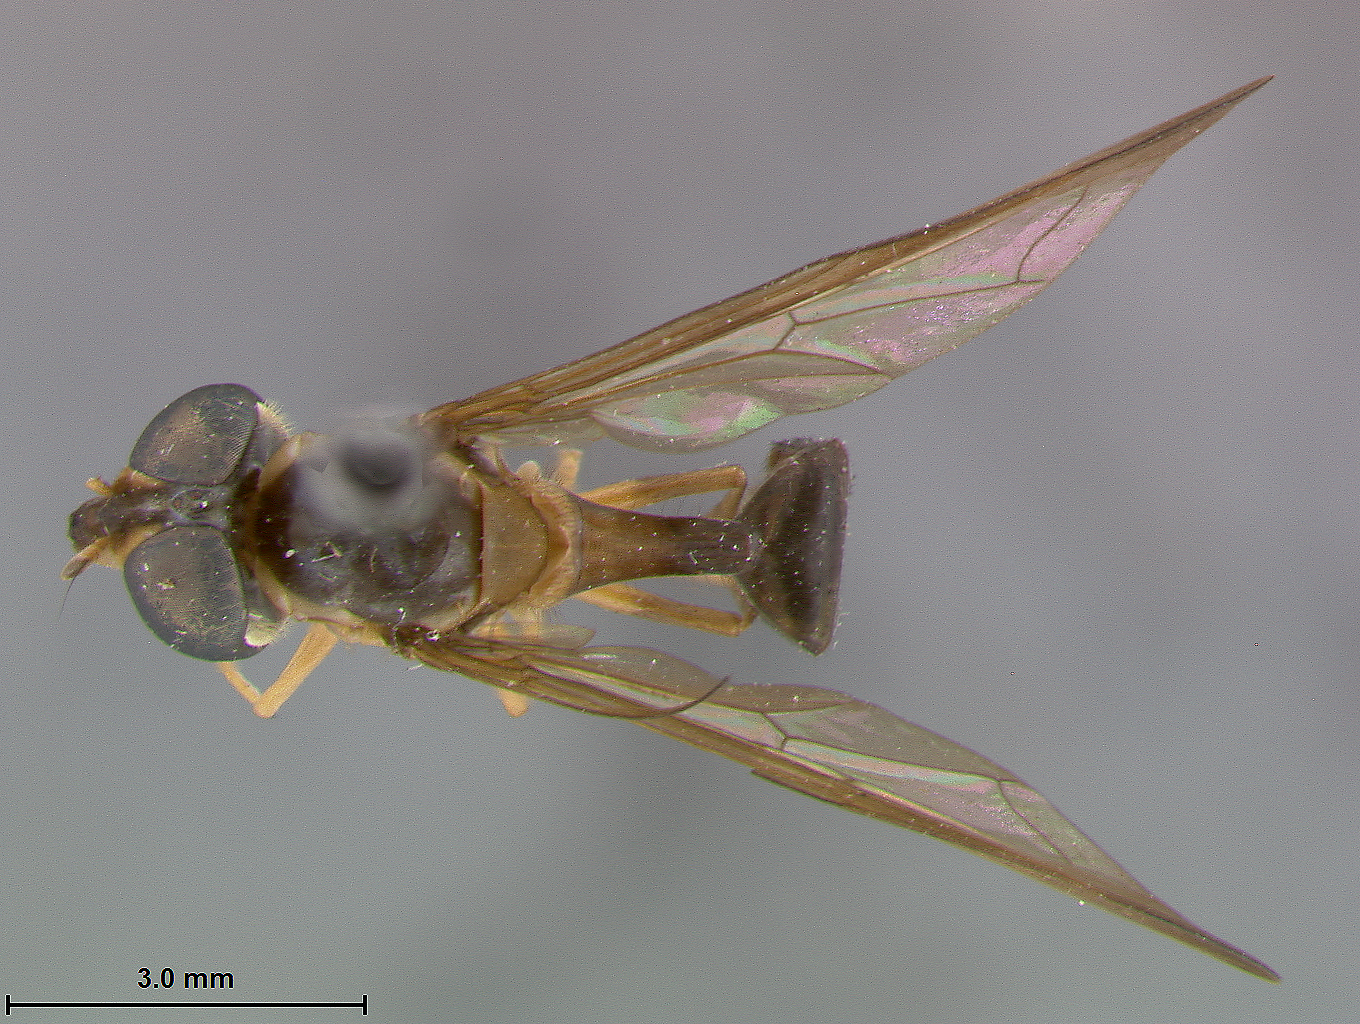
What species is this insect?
Rhinoprosopa sycorax
